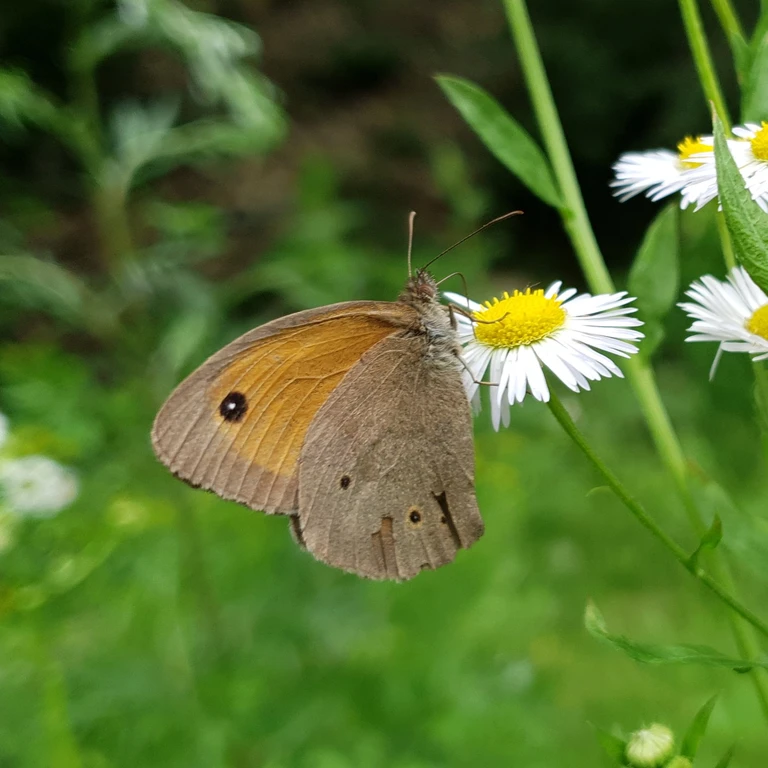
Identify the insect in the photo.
Maniola jurtina
